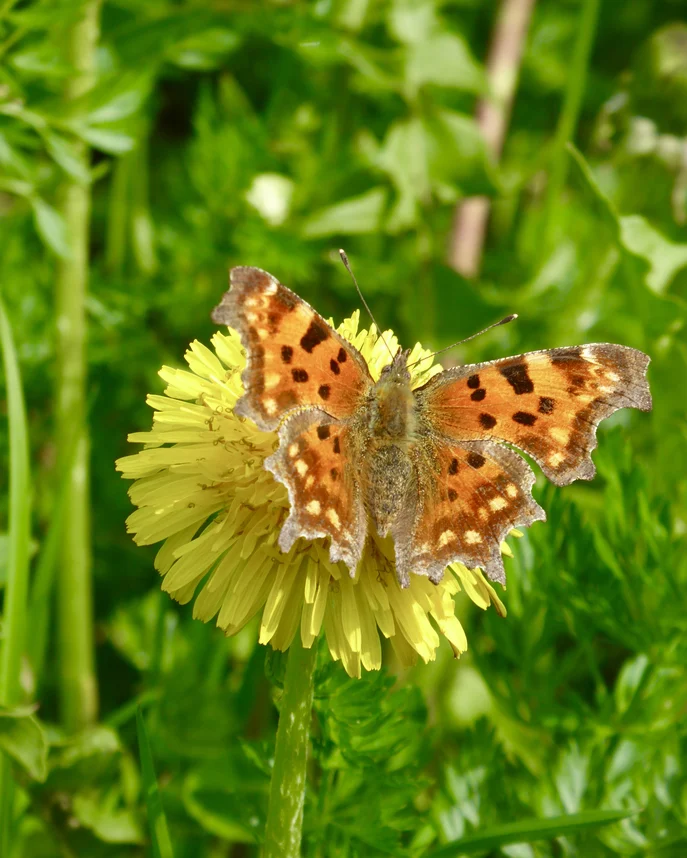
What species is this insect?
Polygonia c-album
